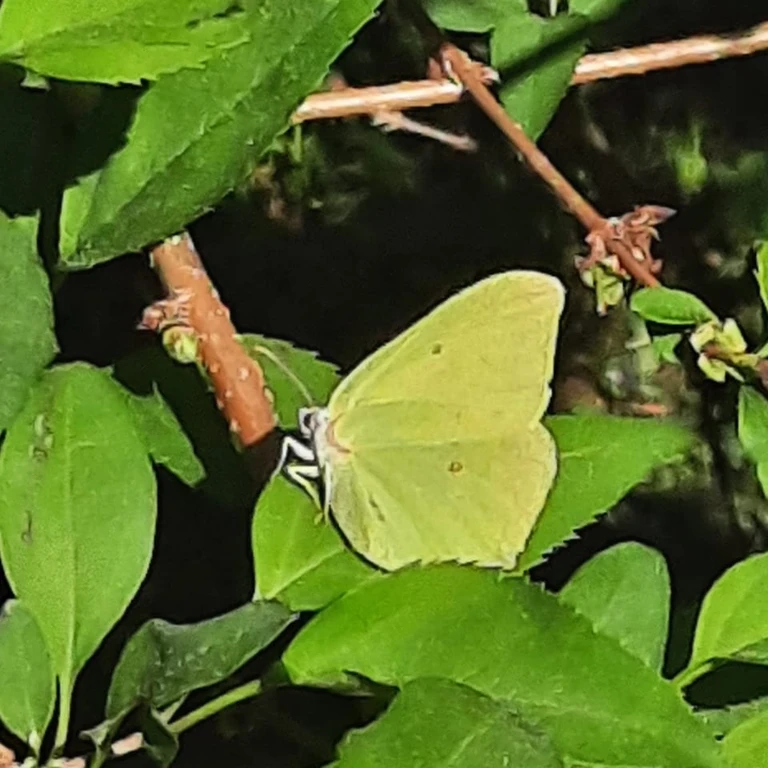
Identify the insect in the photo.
Gonepteryx rhamni
